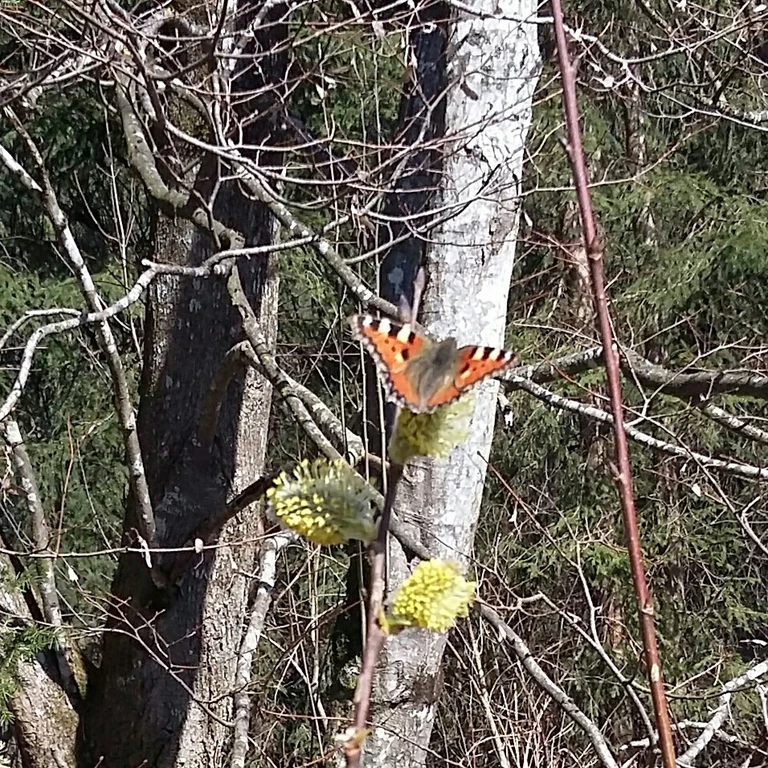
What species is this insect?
Aglais urticae
